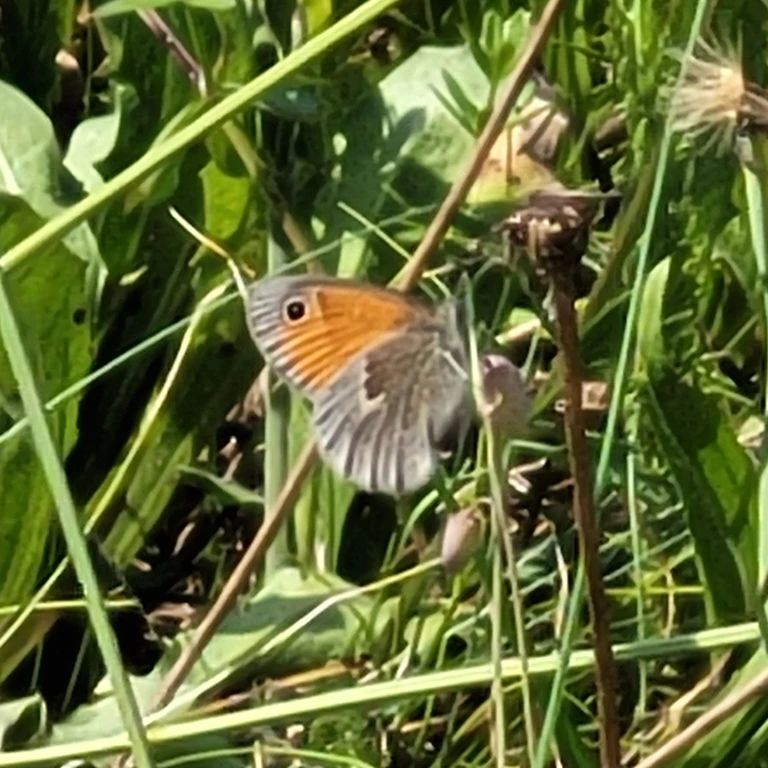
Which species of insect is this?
Coenonympha pamphilus
